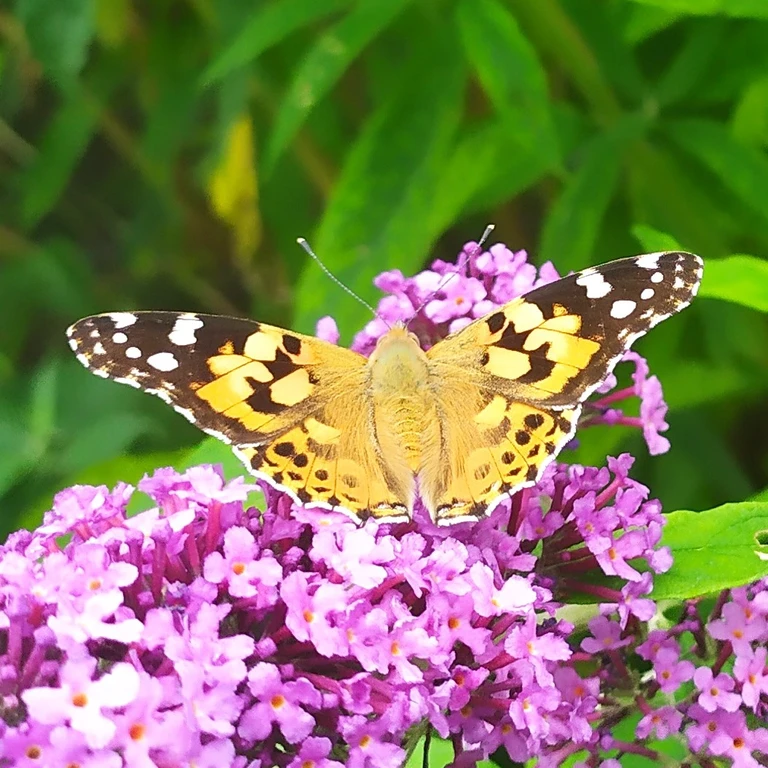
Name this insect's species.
Vanessa cardui
